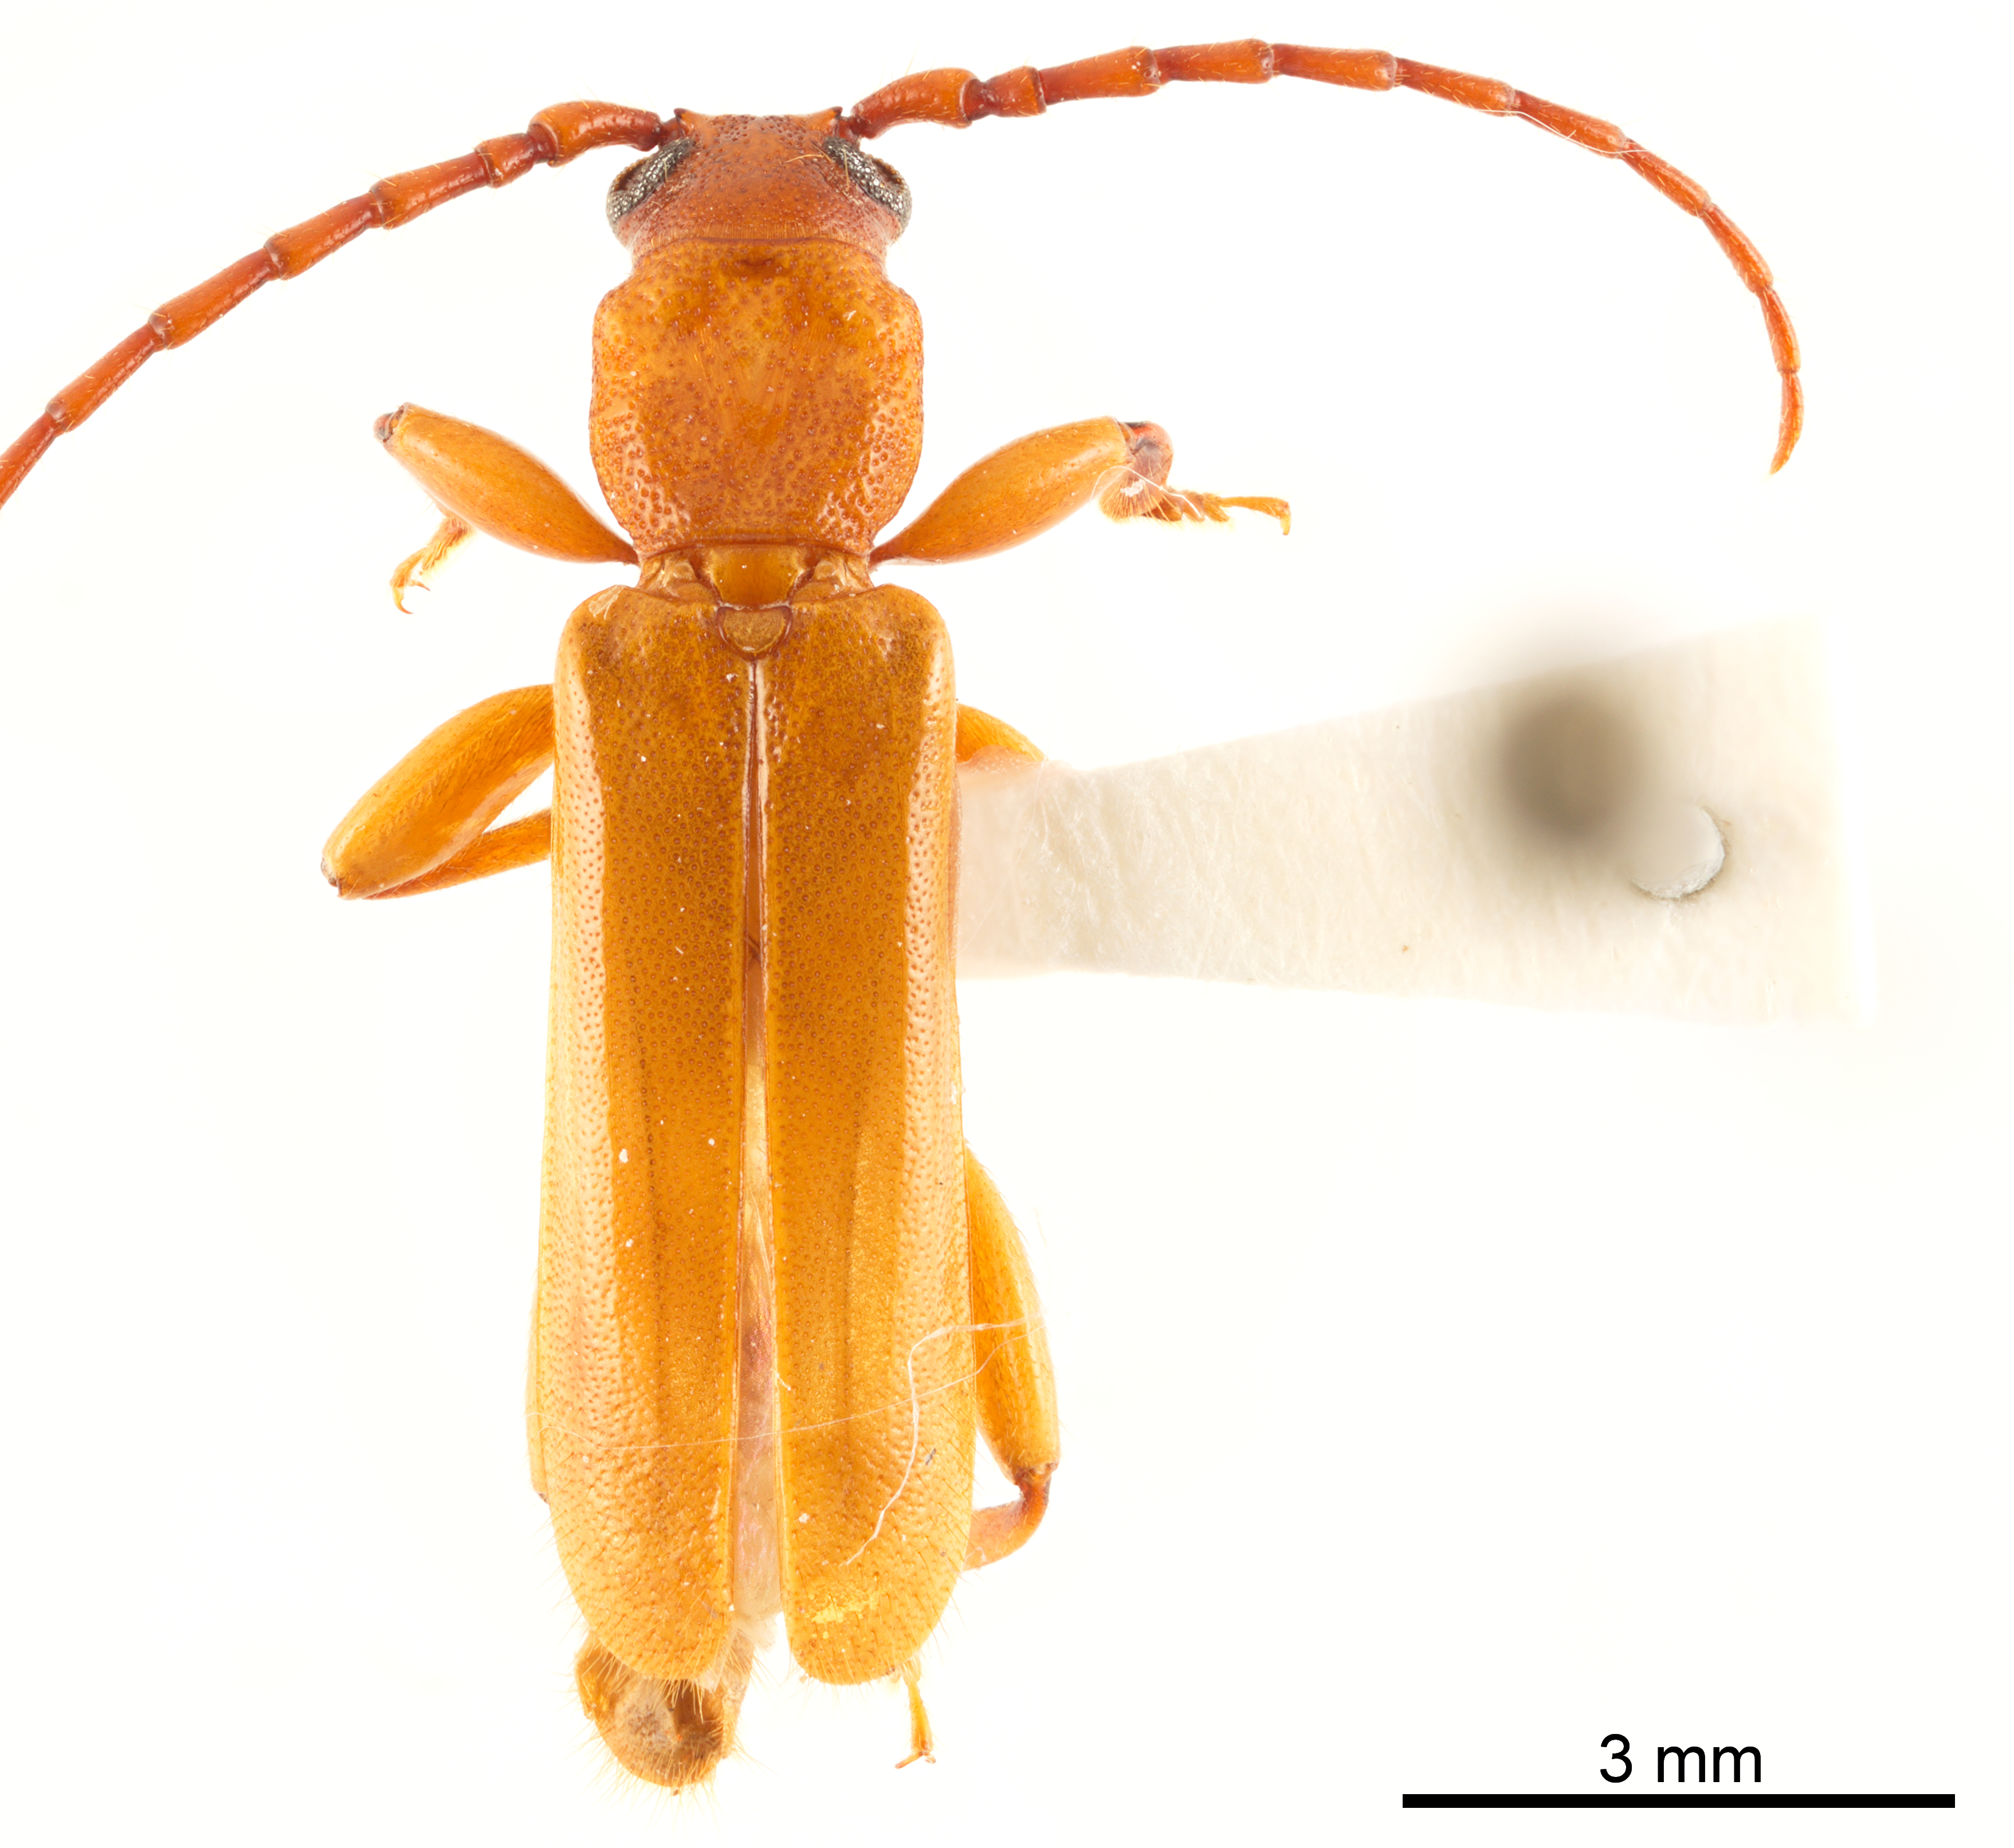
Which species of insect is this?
Smodicum cucujiforme
